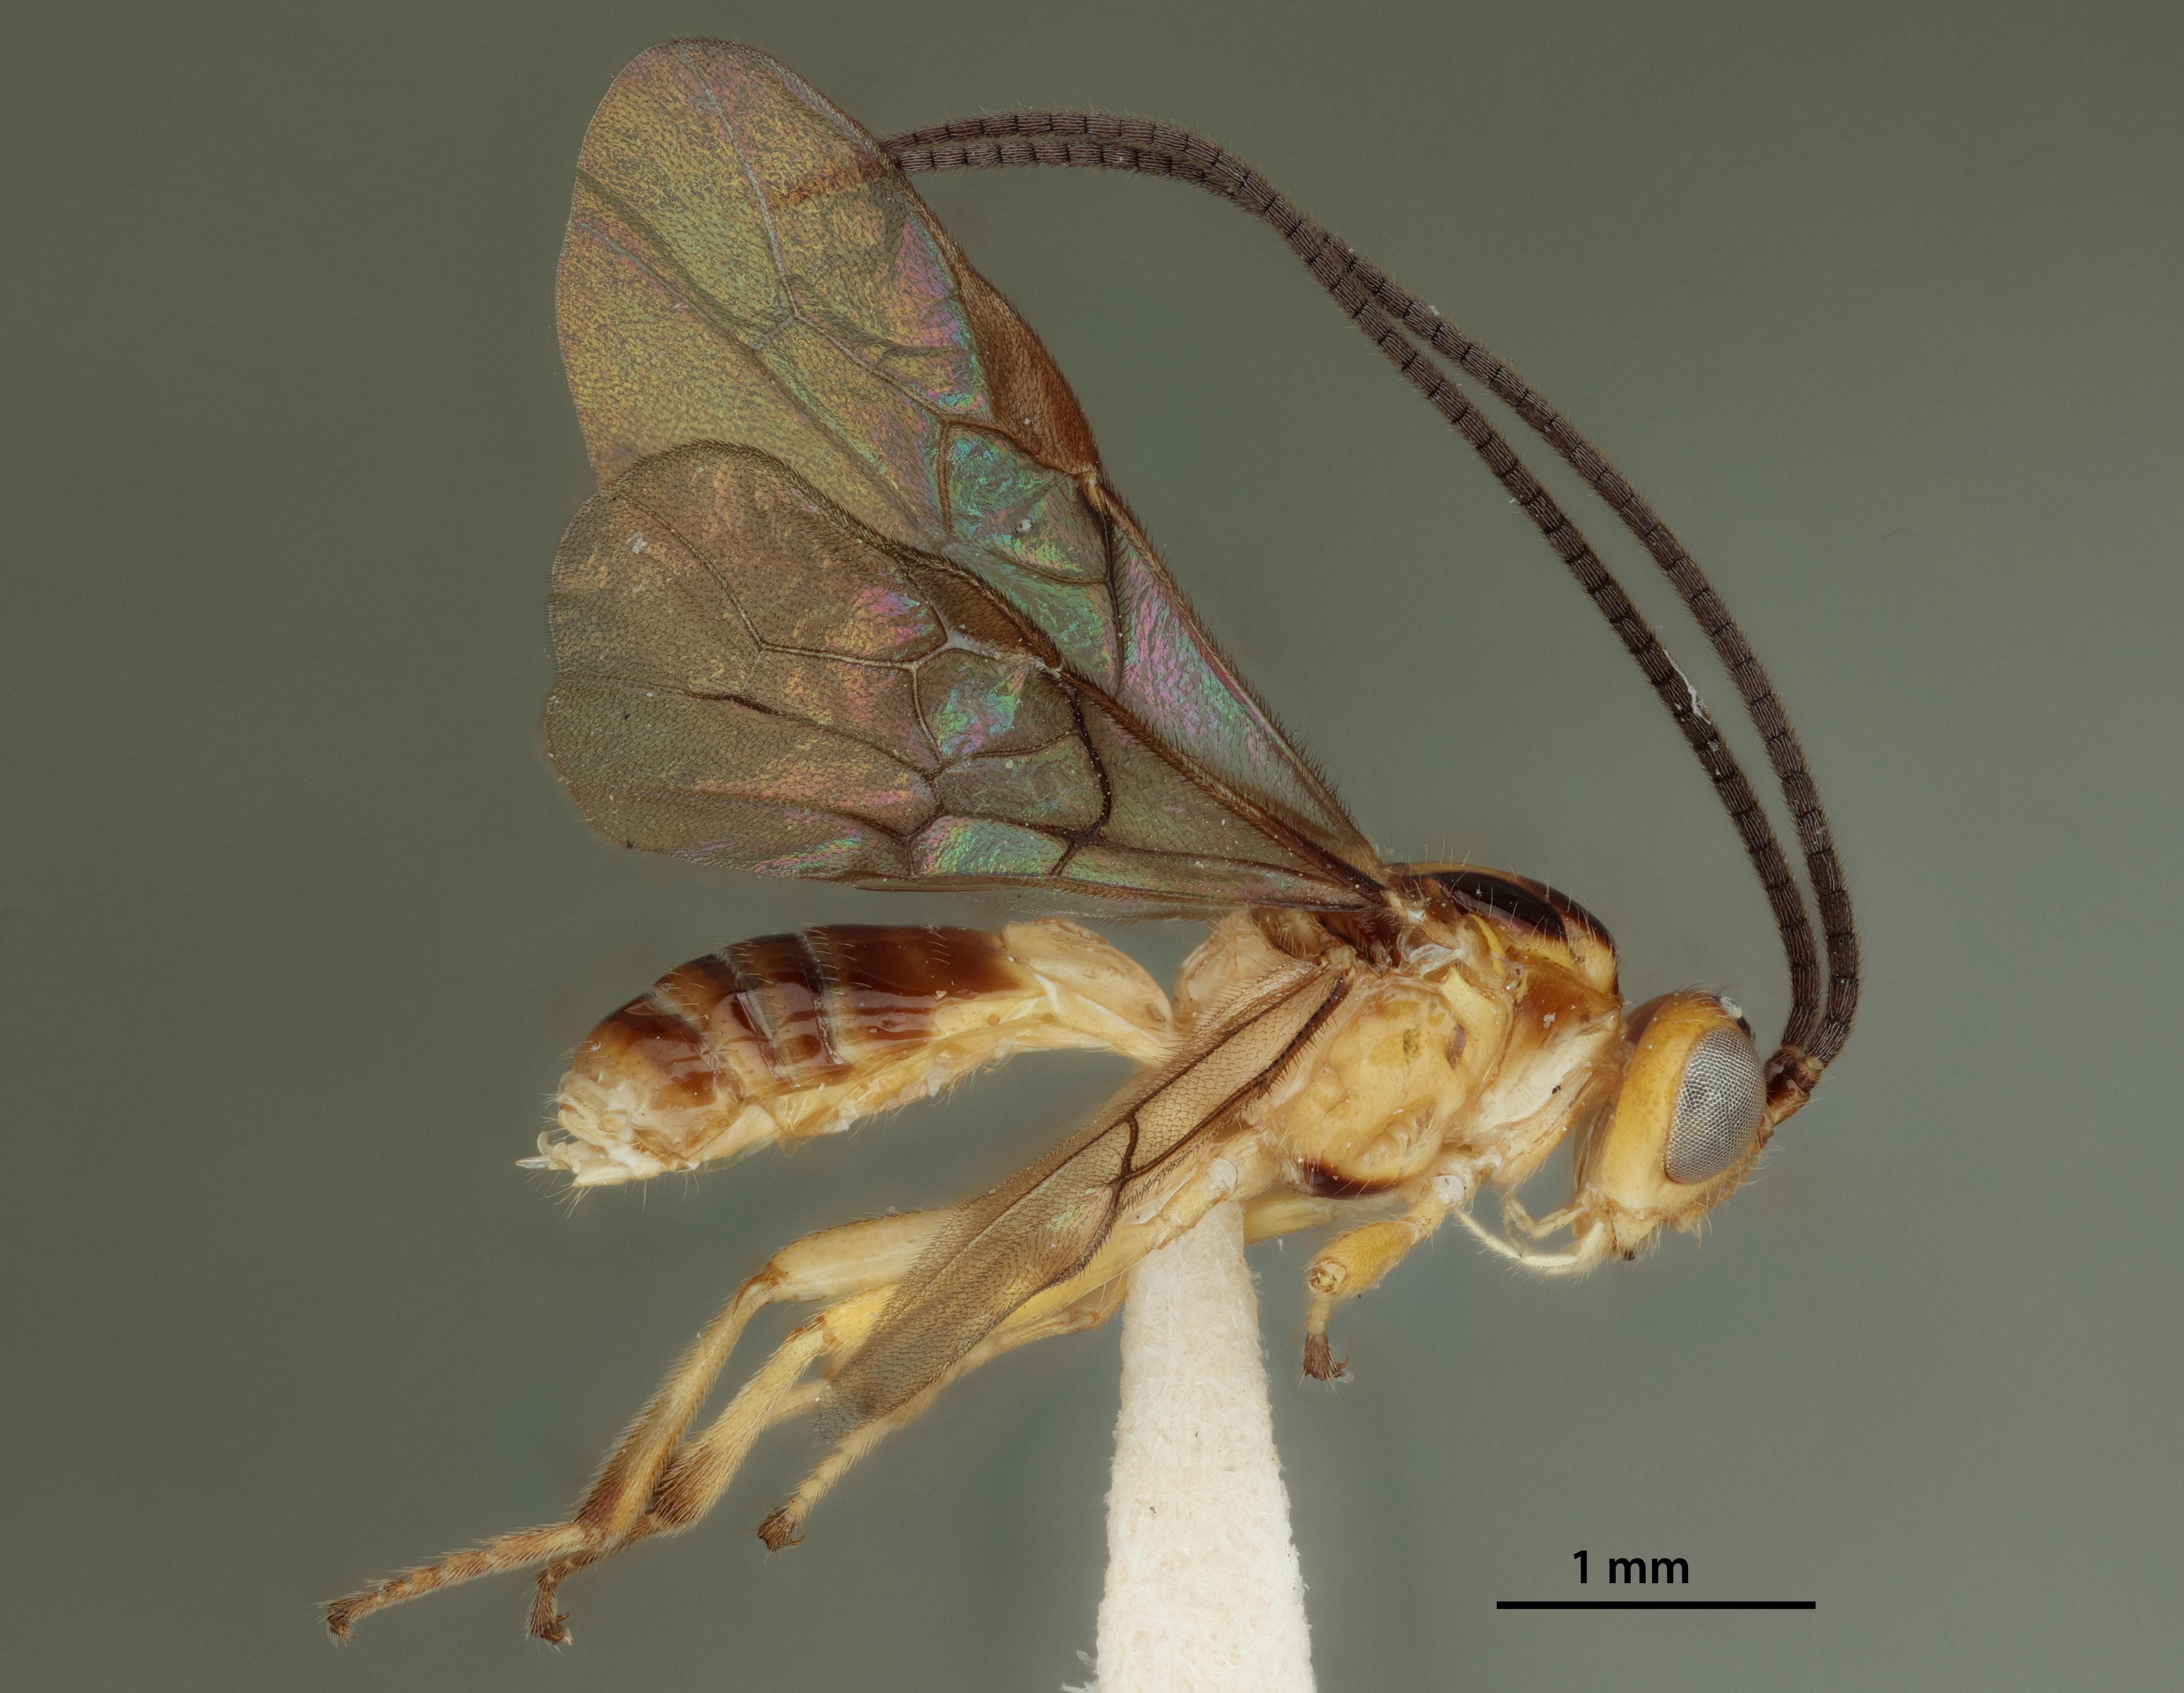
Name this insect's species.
Opius mombinpraeoptantis
